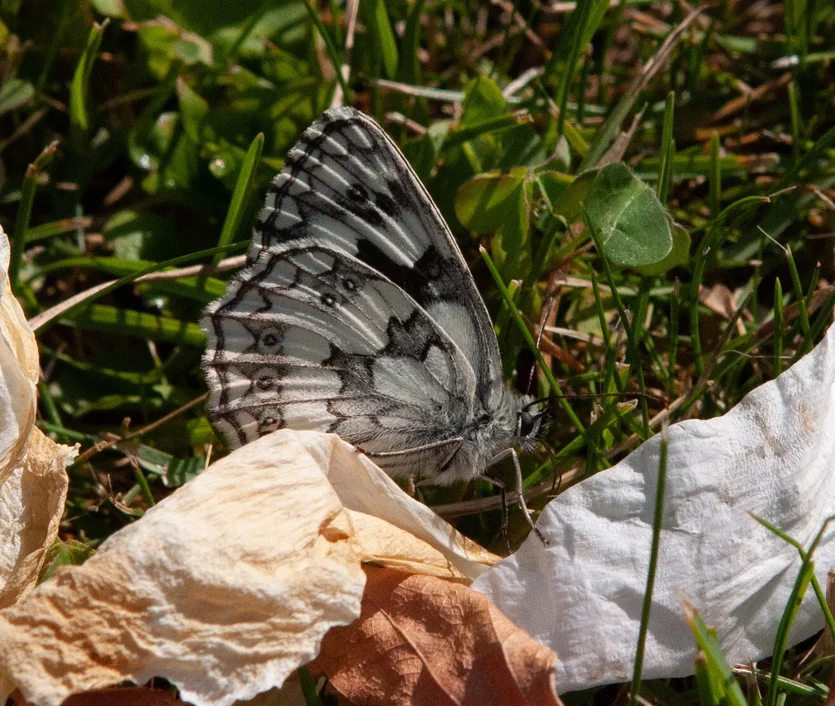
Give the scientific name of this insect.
Melanargia galathea
